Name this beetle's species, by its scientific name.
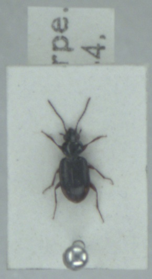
Bembidion lunulatum
